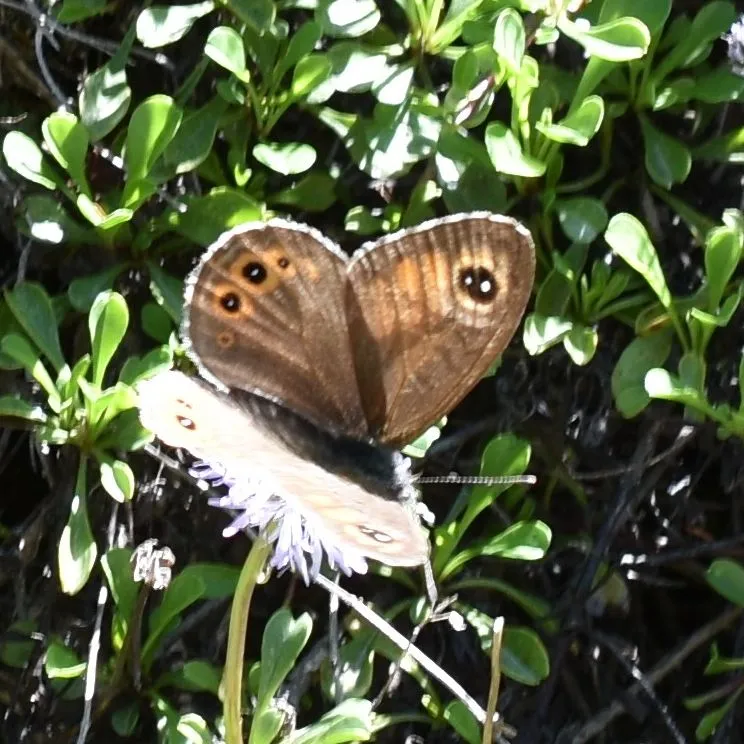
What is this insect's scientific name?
Lasiommata maera (also Pararge maera)
